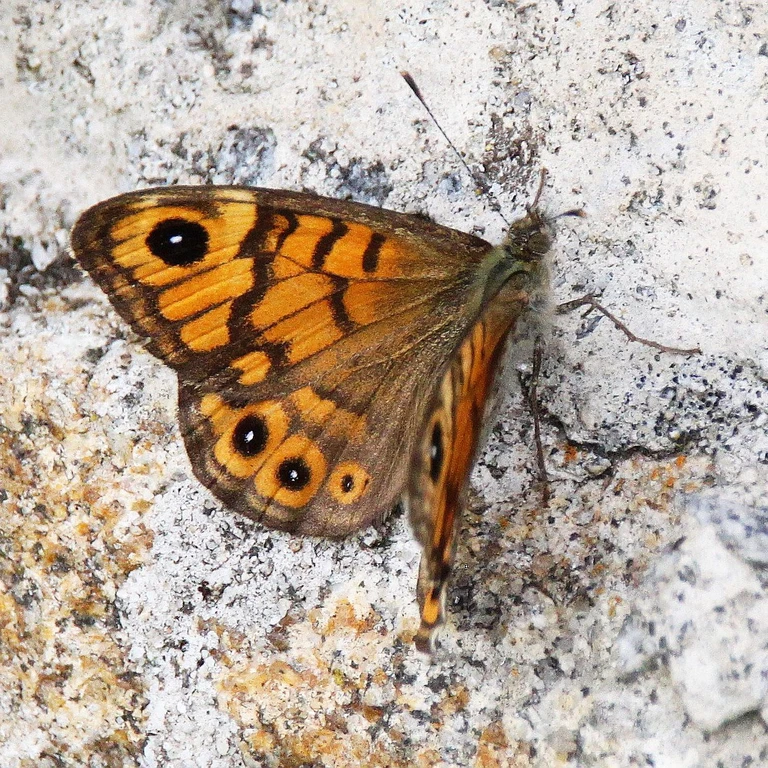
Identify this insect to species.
Lasiommata megera (also Pararge megera)
